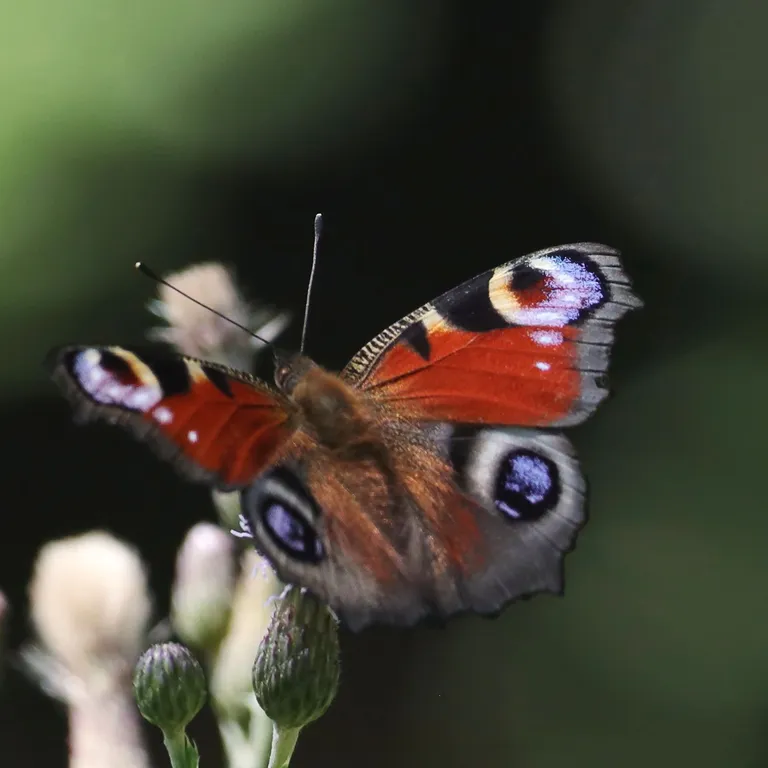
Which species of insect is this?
Aglais io
